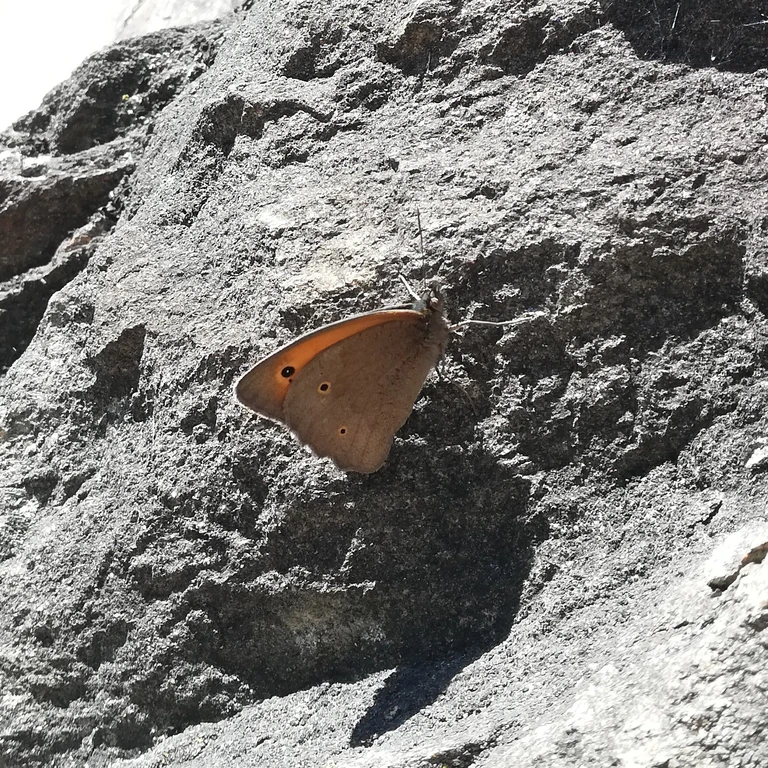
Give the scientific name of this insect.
Maniola jurtina
